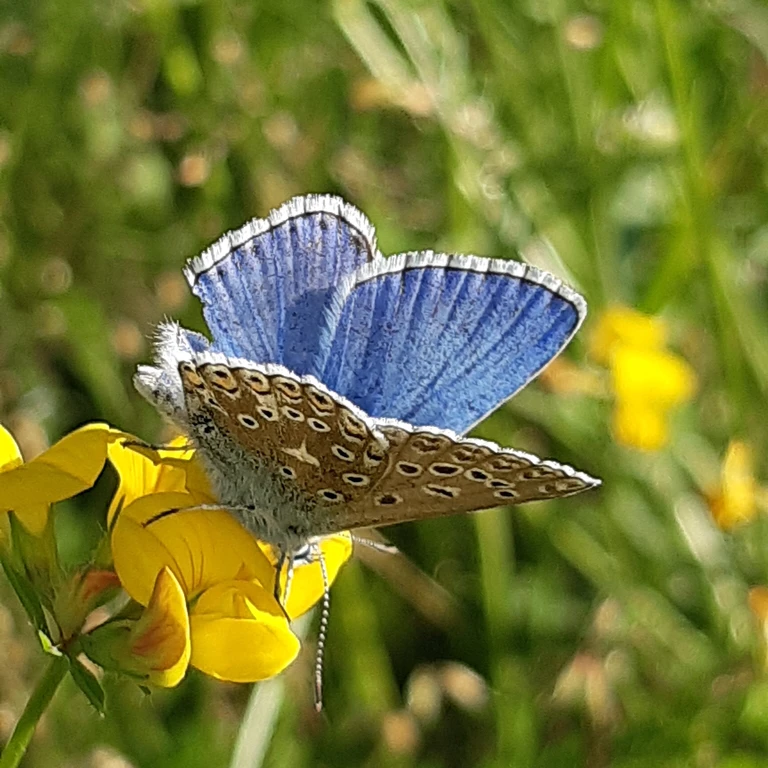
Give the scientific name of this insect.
Lysandra bellargus
